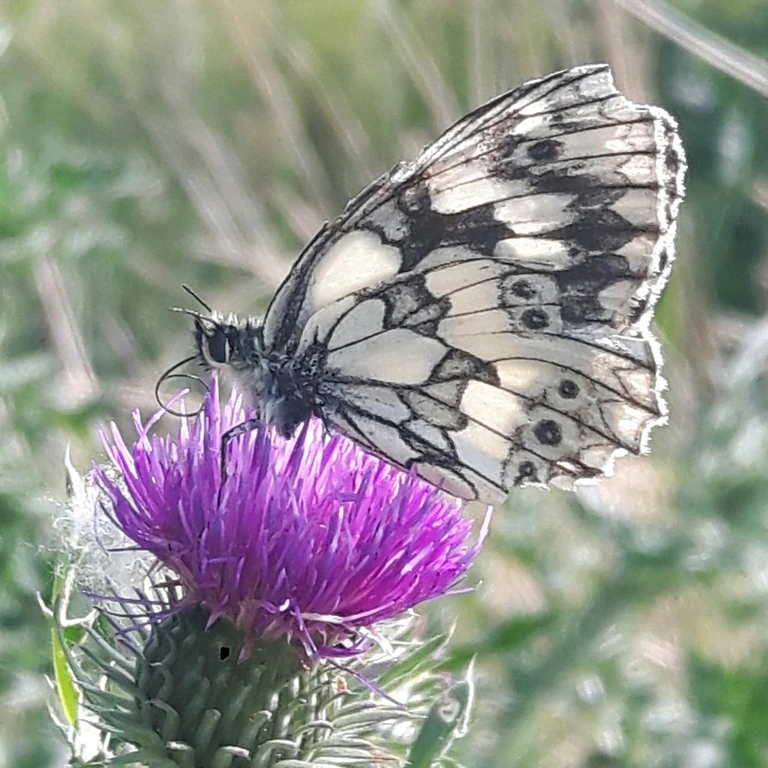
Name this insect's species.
Melanargia galathea
